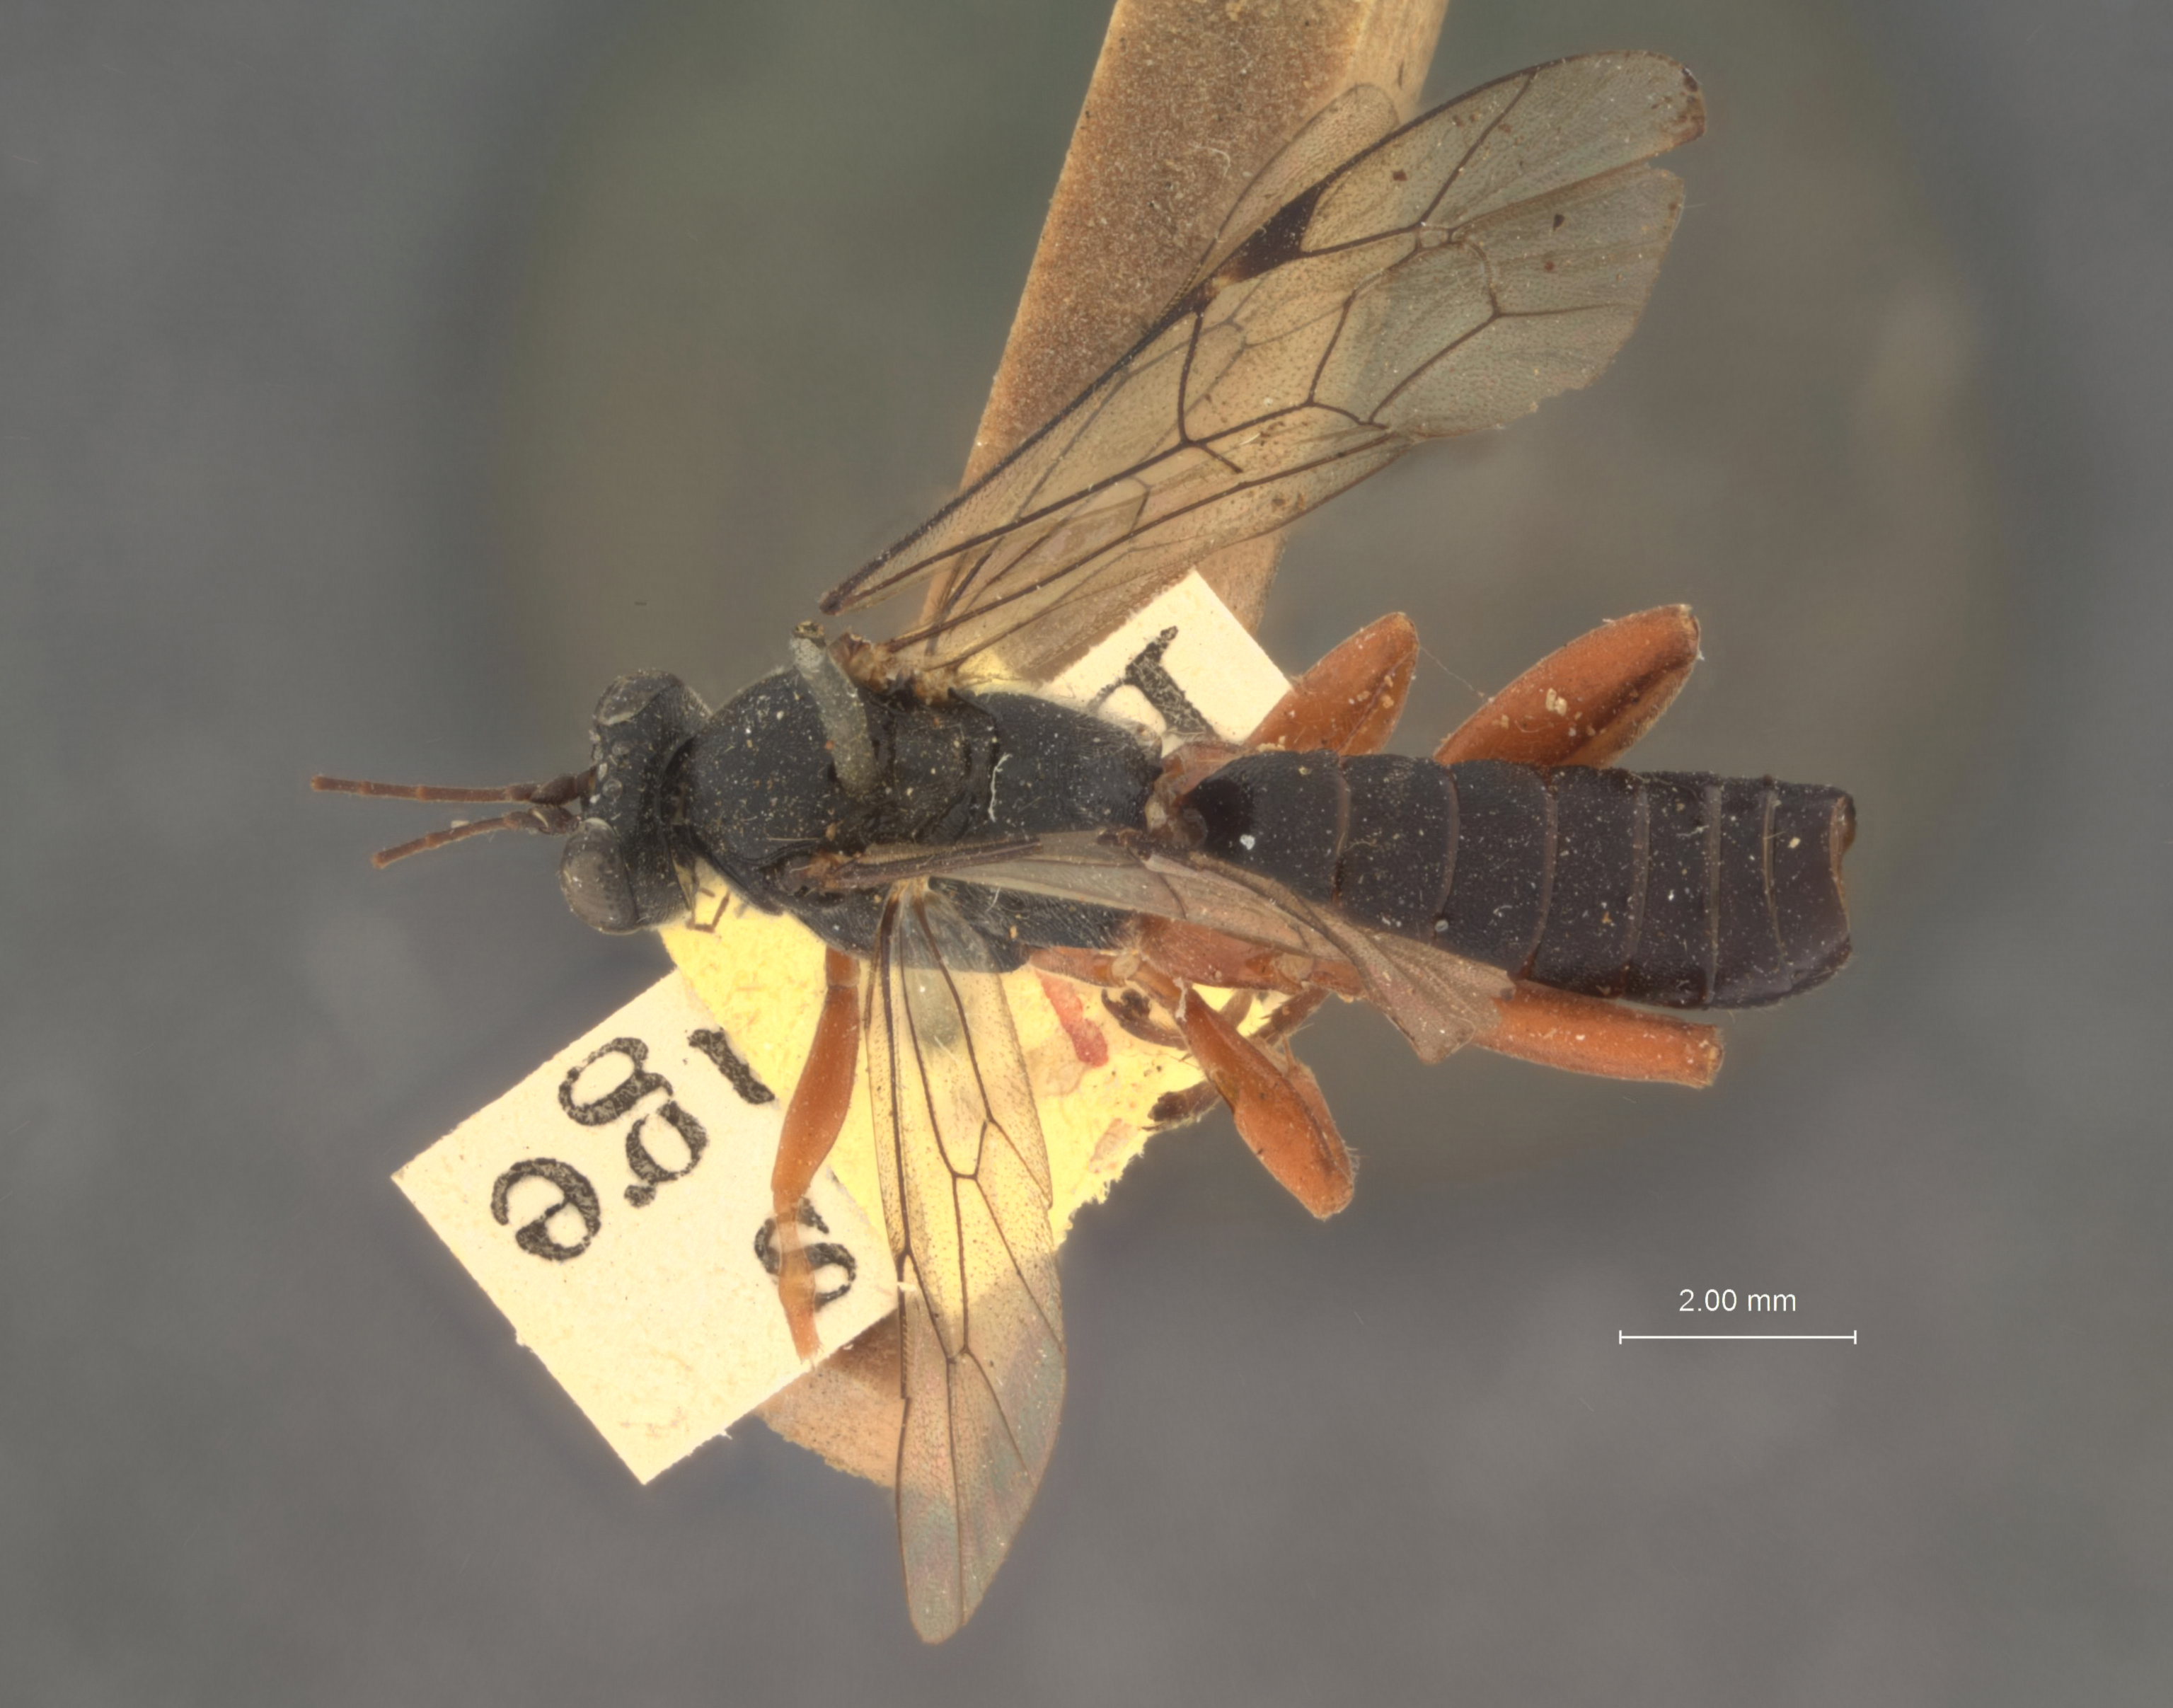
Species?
Pimpla sanguinipes
